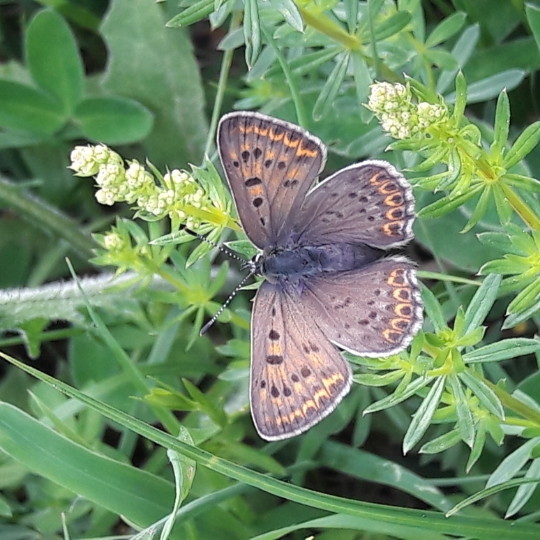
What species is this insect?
Lycaena tityrus (also Loweia tityrus)
